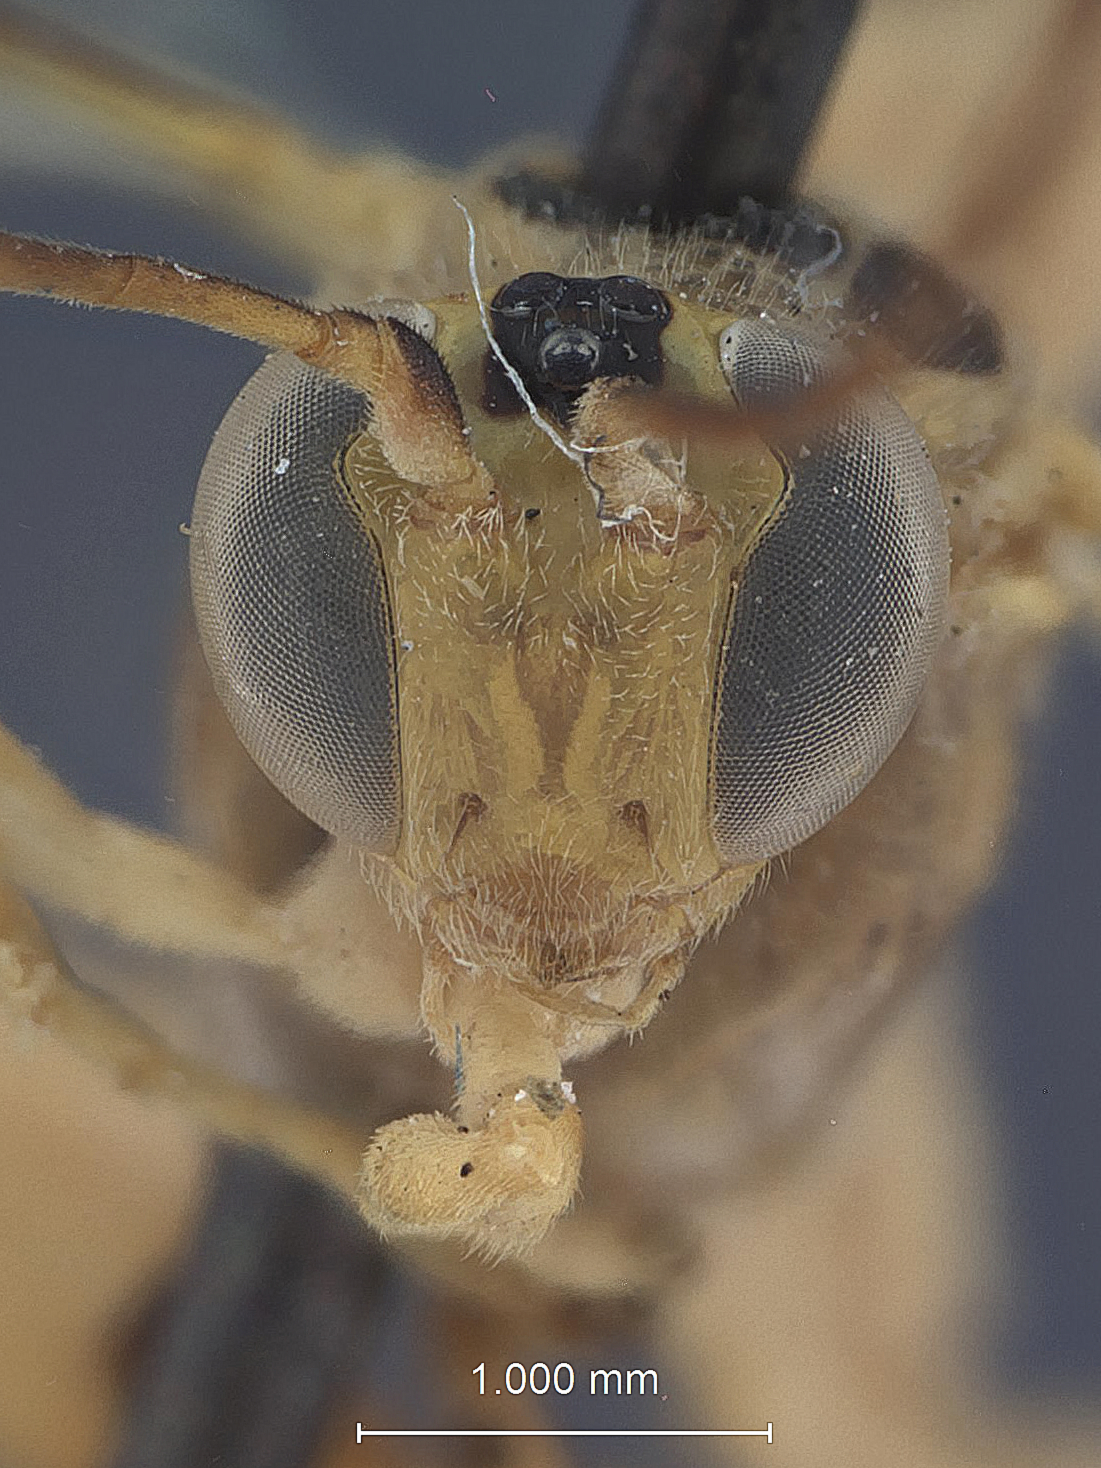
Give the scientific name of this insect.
Neopimpla syleptae
